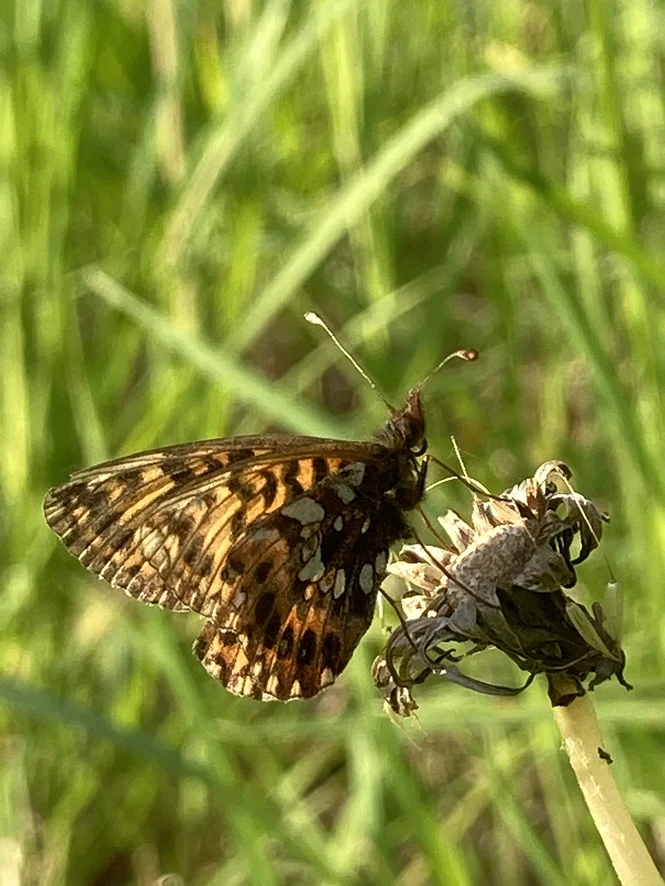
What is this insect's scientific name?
Boloria dia
